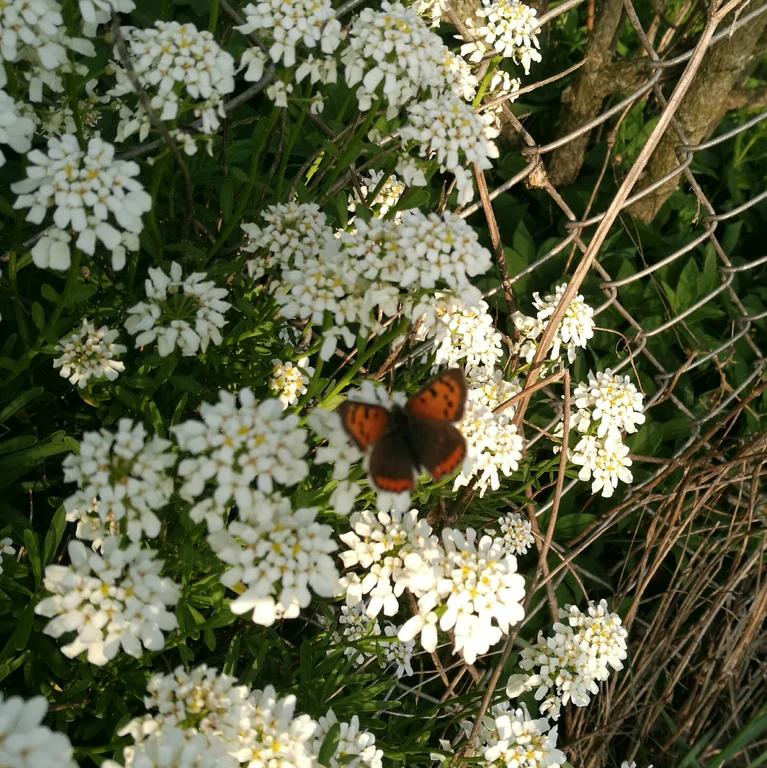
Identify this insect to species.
Lycaena phlaeas
